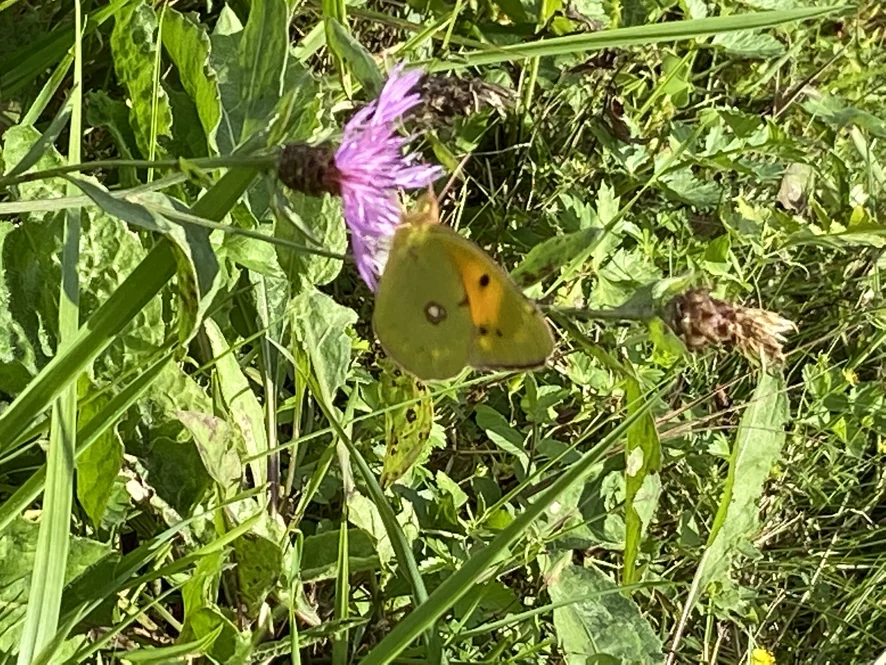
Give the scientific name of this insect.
Colias croceus
